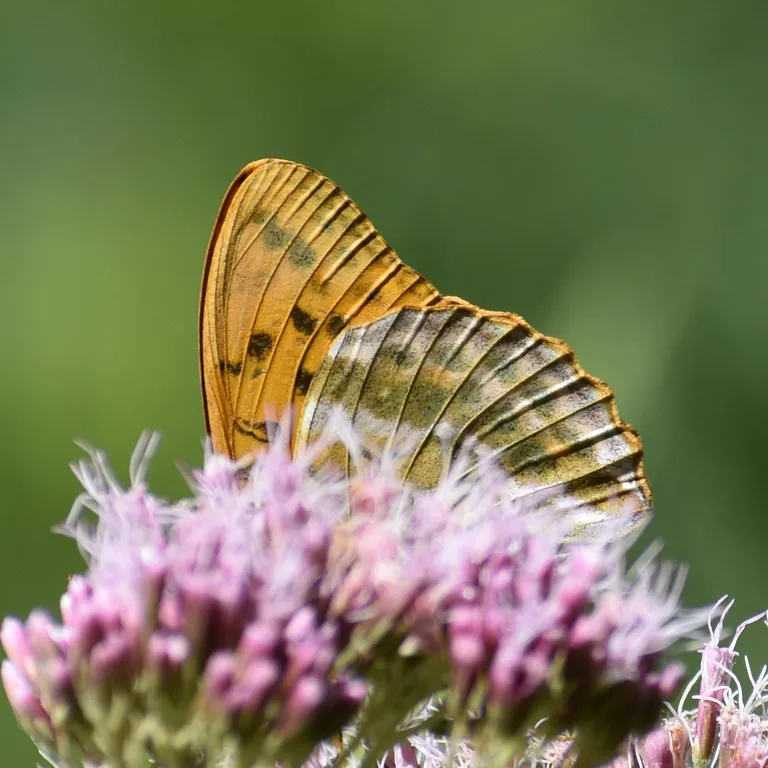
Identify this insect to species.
Argynnis paphia
